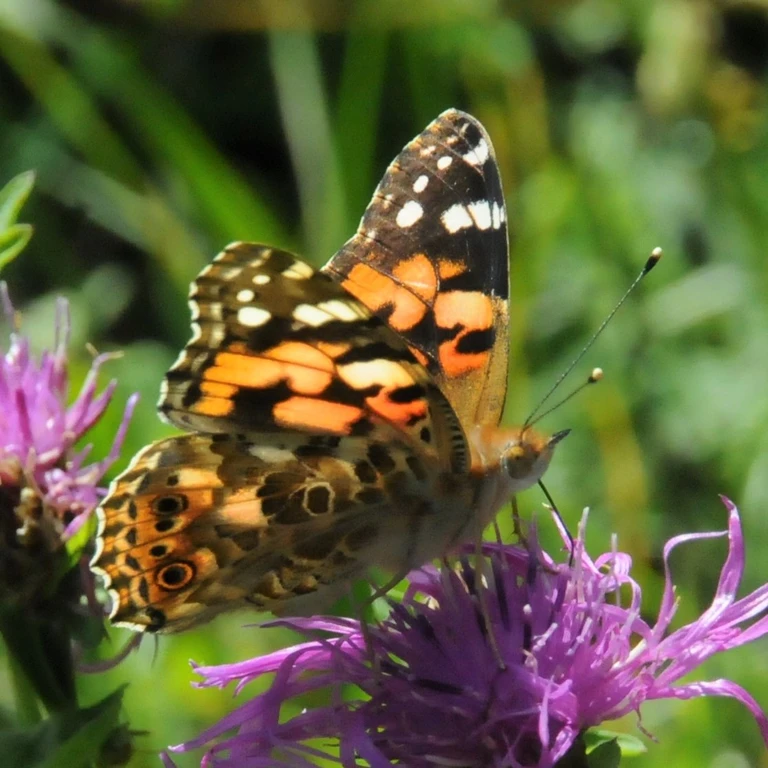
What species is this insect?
Vanessa cardui
